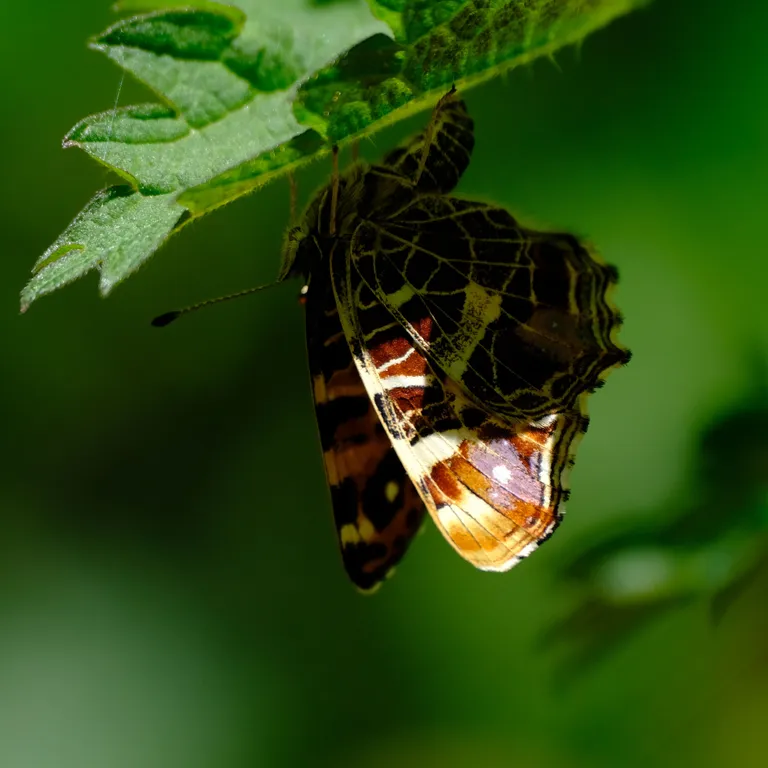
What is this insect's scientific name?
Araschnia levana
